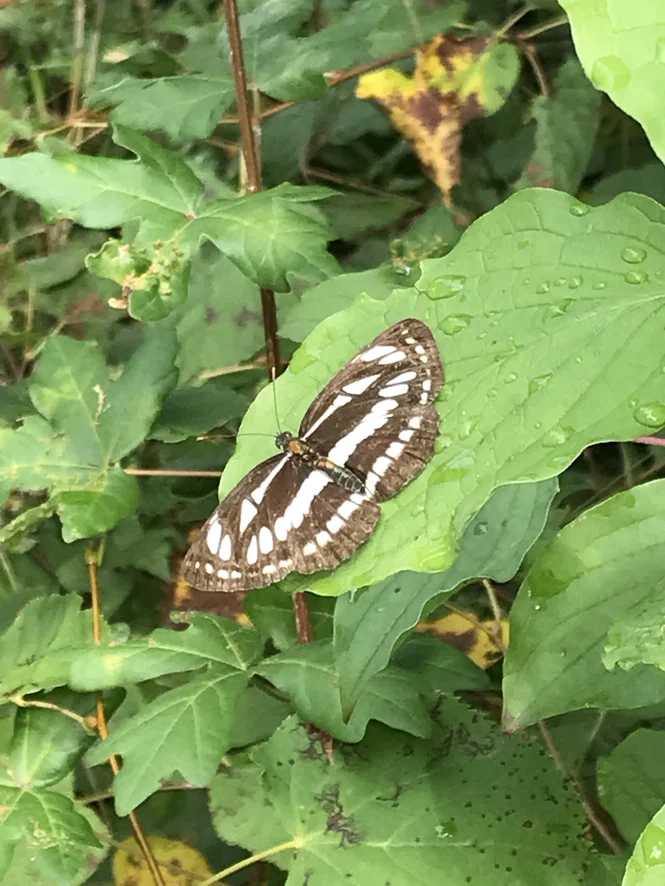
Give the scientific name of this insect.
Neptis sappho
